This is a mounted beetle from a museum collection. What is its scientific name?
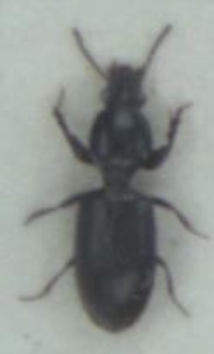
Dyschirius salinus
